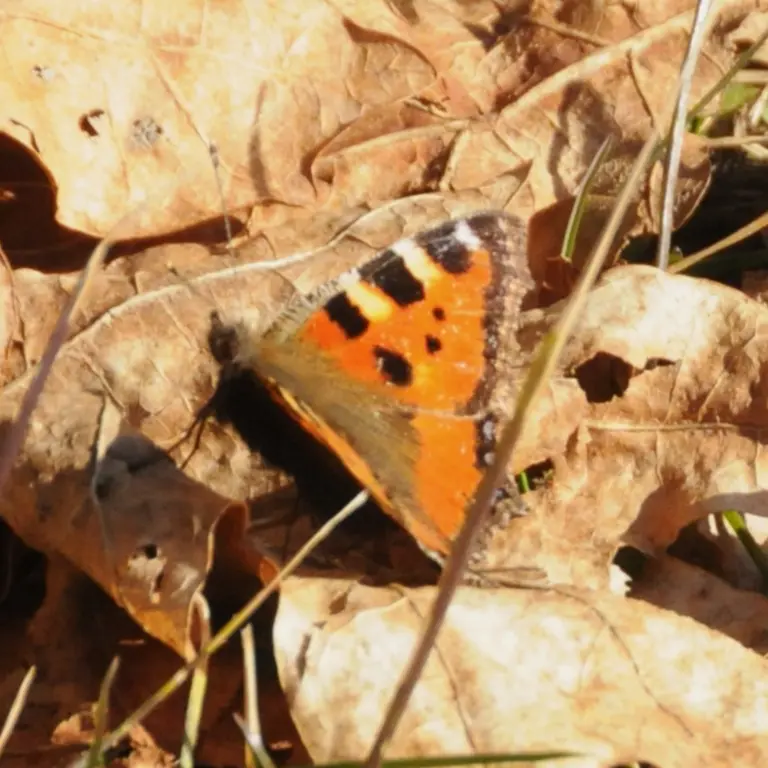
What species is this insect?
Aglais urticae
